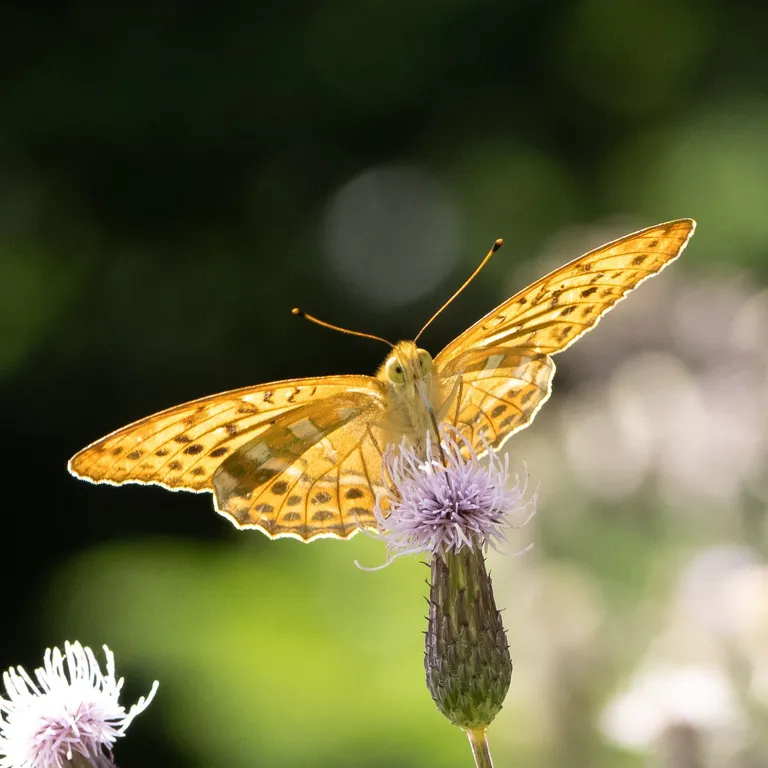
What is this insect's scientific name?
Argynnis paphia
